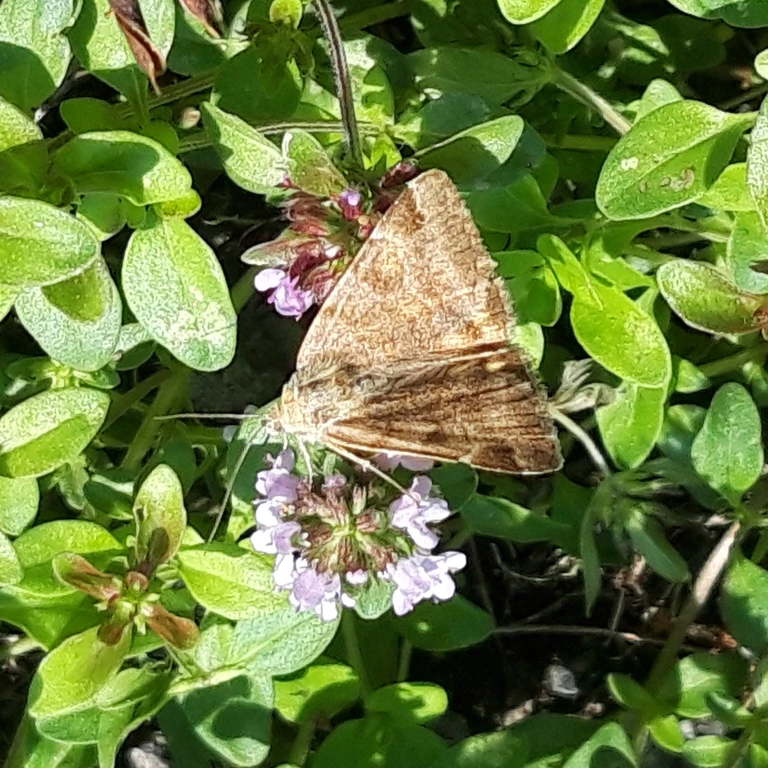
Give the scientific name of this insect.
Euclidia glyphica
